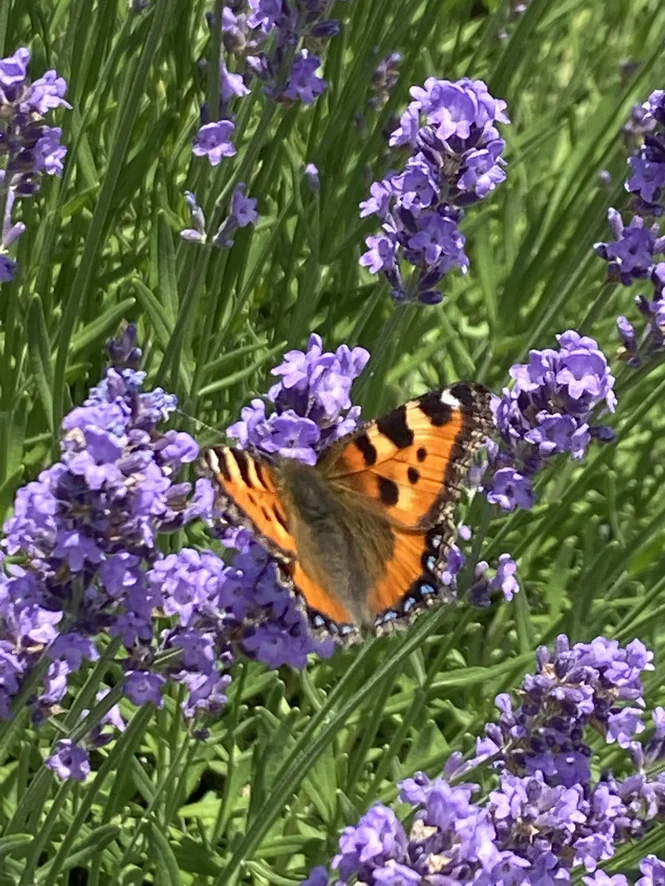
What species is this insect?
Aglais urticae
